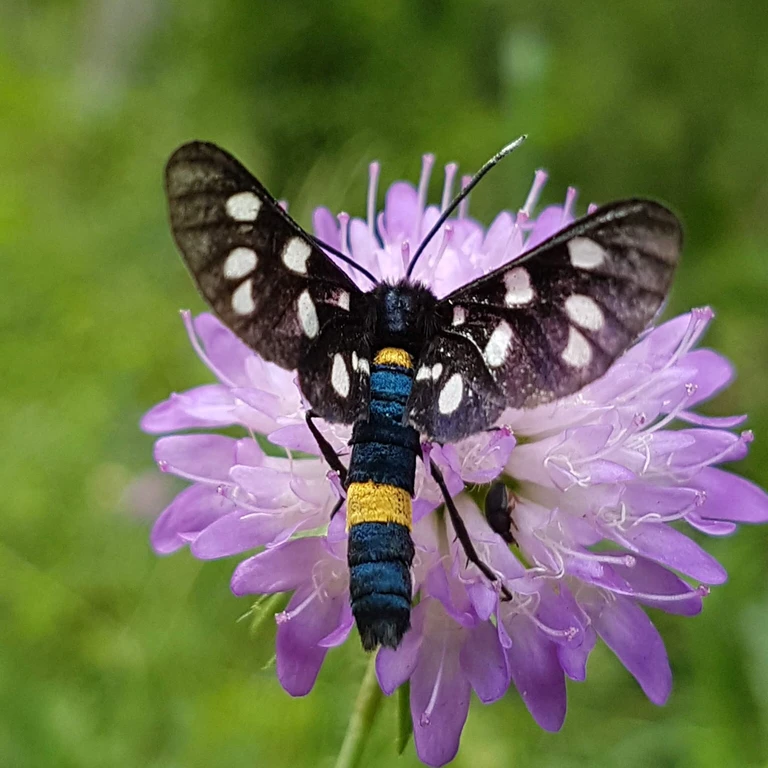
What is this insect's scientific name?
Amata phegea
